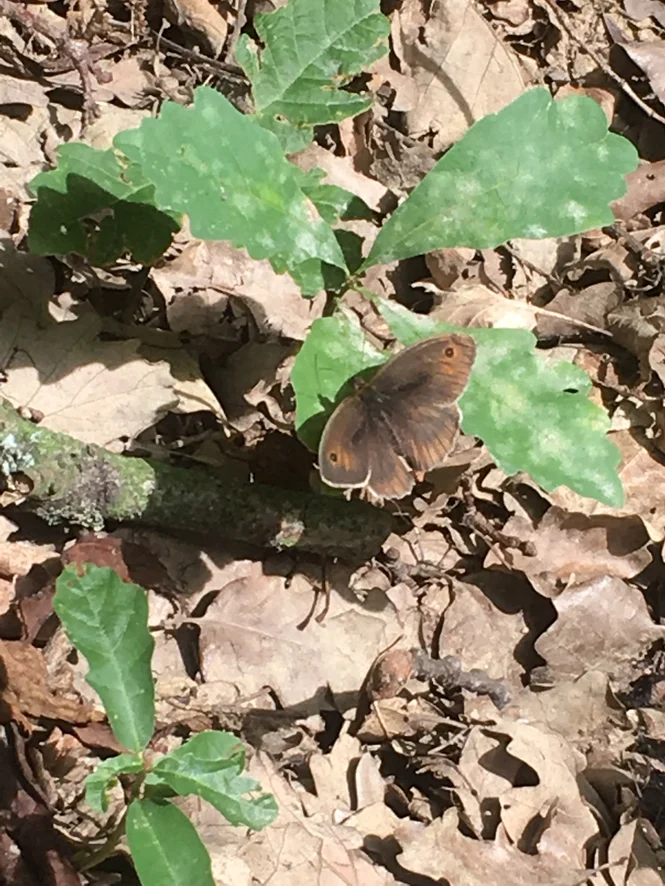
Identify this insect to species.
Maniola jurtina
